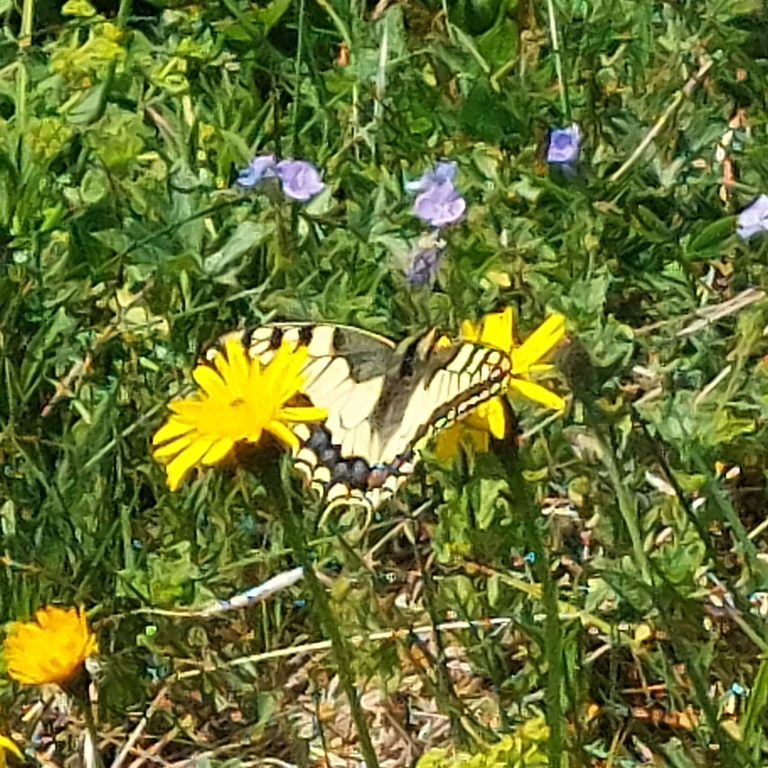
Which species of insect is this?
Papilio machaon
